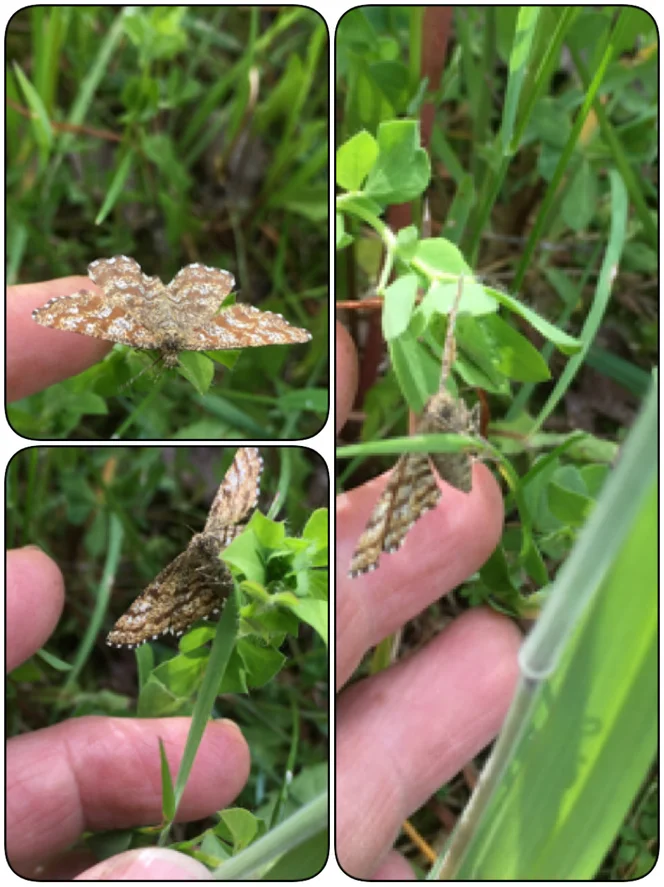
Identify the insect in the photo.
Ematurga atomaria
